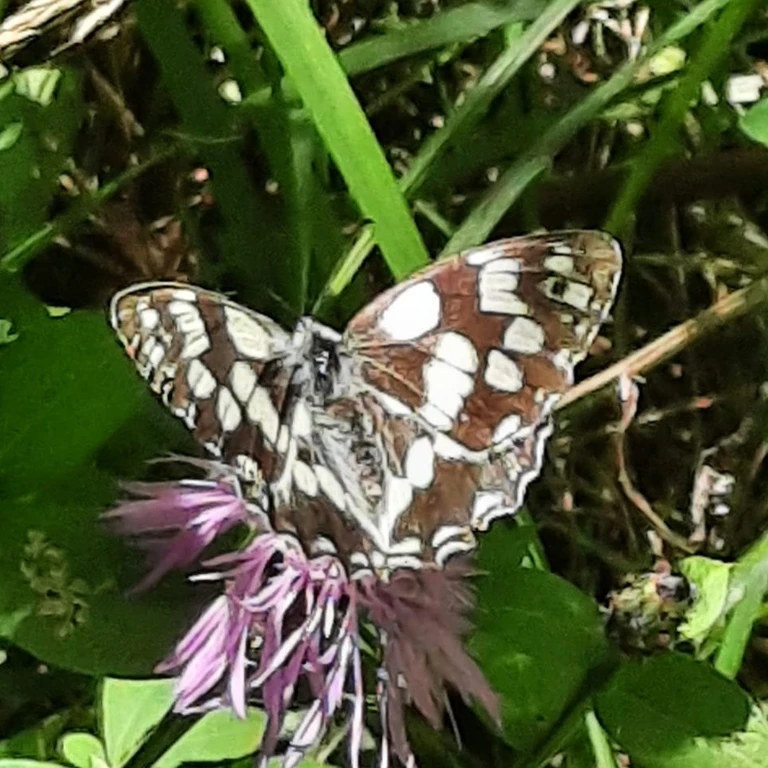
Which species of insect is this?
Melanargia galathea
